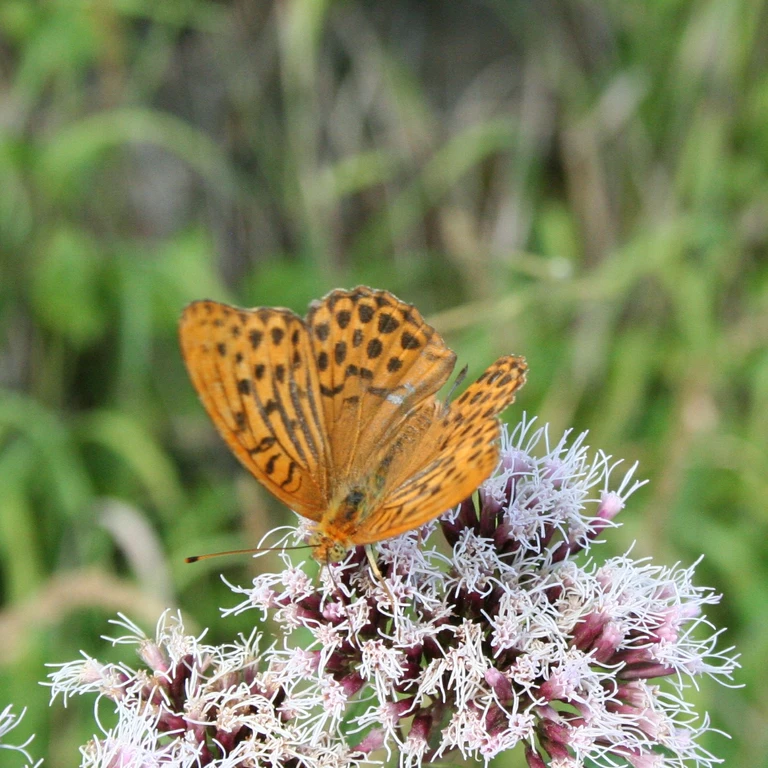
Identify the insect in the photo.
Argynnis paphia
